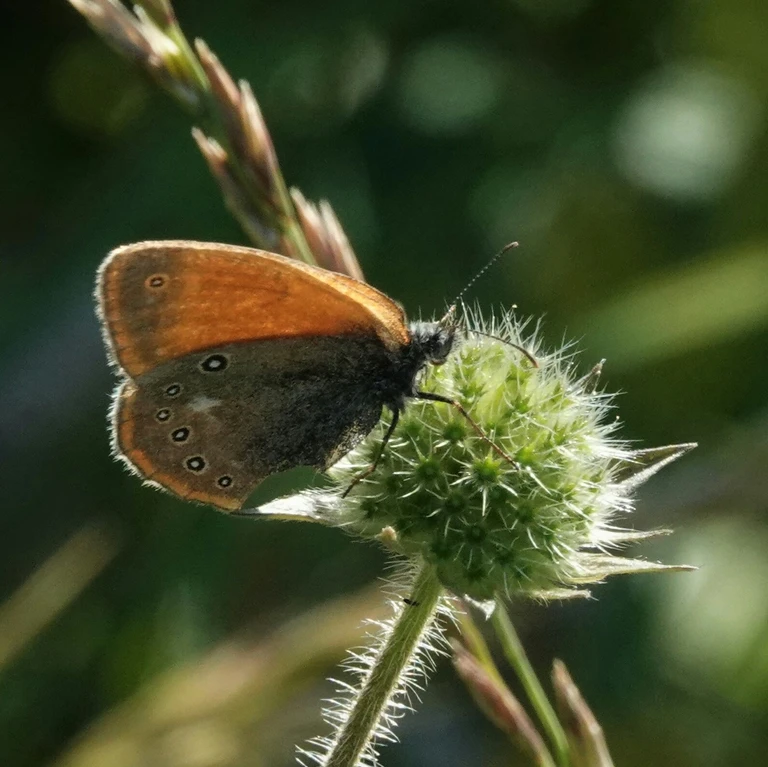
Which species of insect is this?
Coenonympha glycerion (also Coenonympha iphis)
